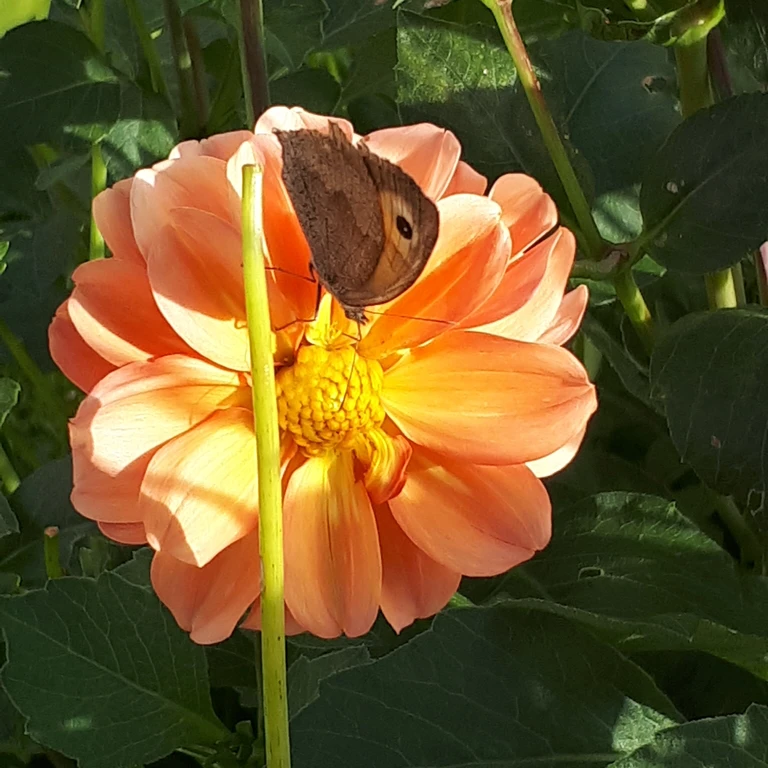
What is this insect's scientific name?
Maniola jurtina
